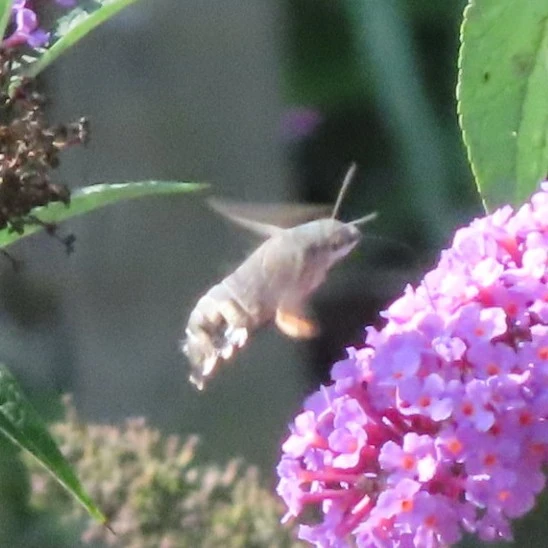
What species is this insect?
Macroglossum stellatarum
